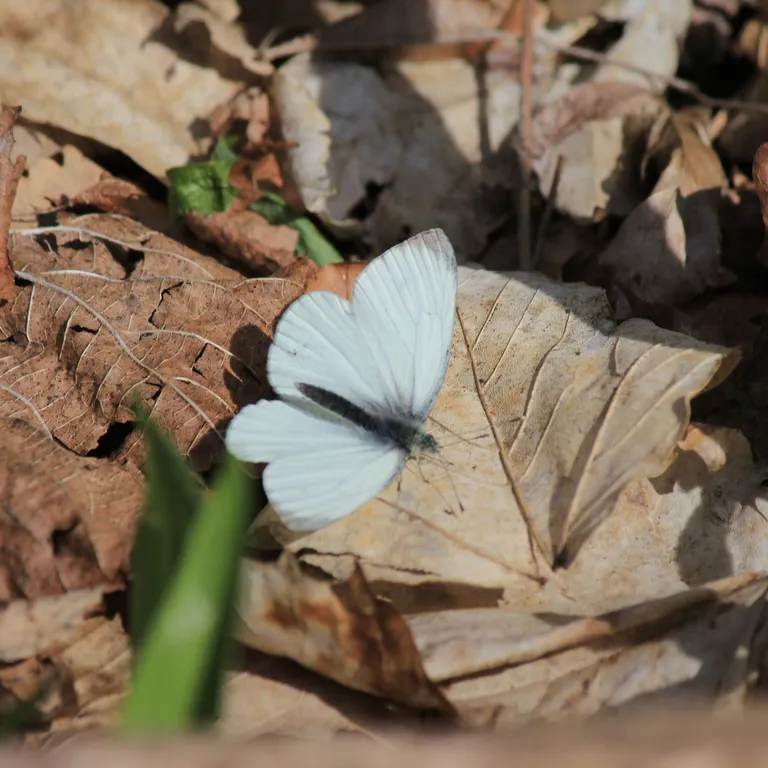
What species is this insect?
Pieris napi
